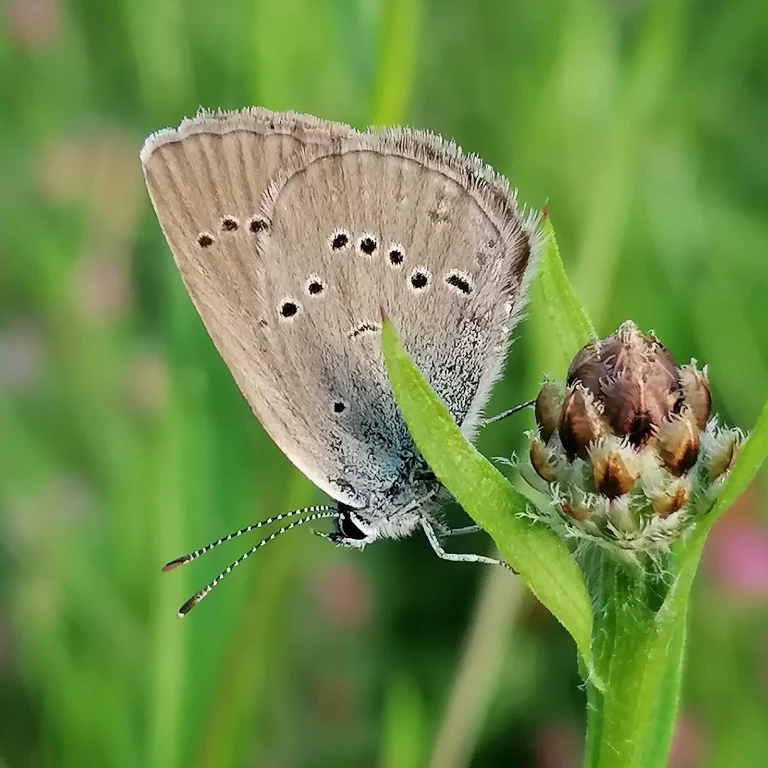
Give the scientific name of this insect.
Cyaniris semiargus
